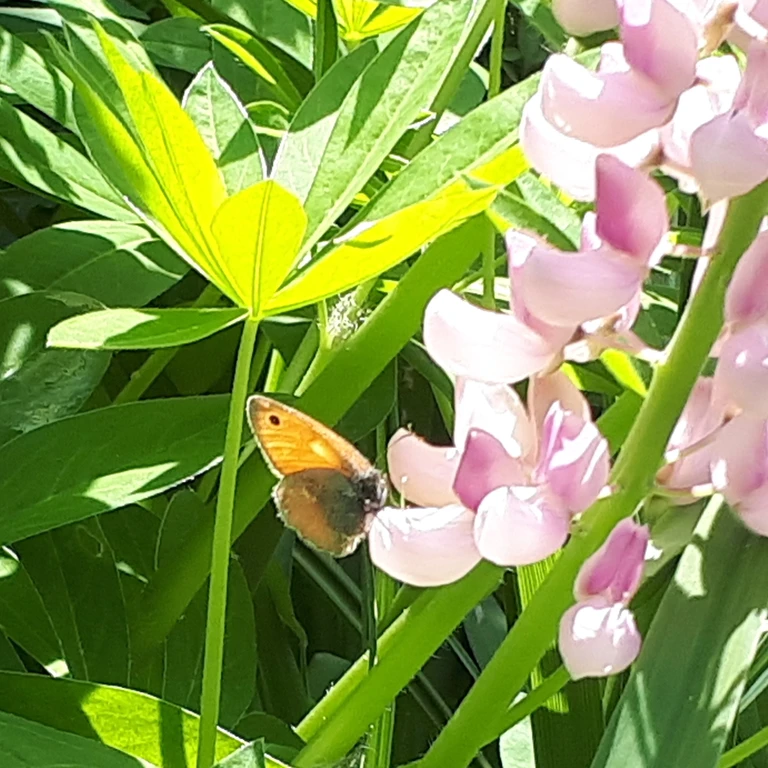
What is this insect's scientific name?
Coenonympha pamphilus
